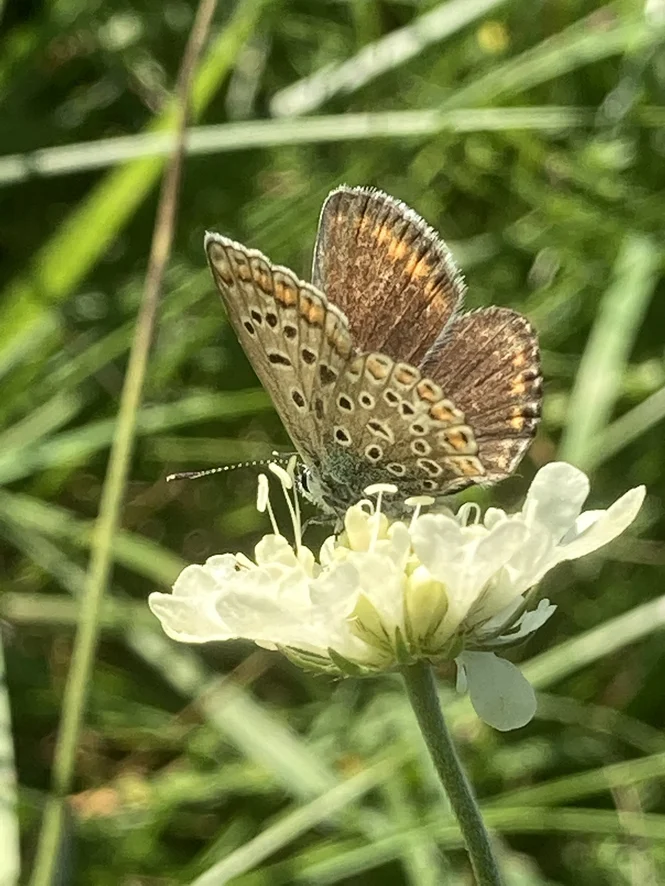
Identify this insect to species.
Polyommatus icarus
